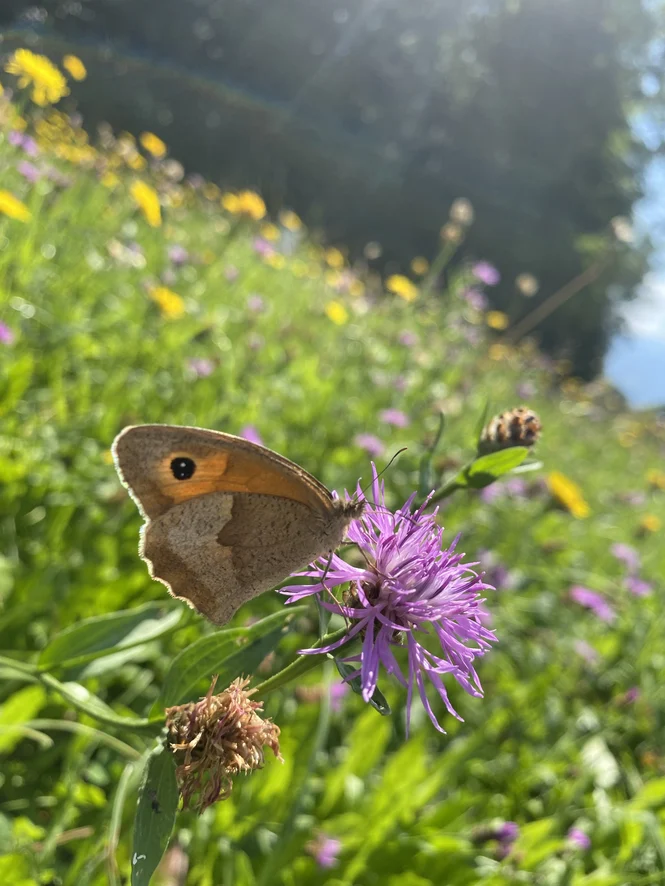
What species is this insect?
Maniola jurtina
